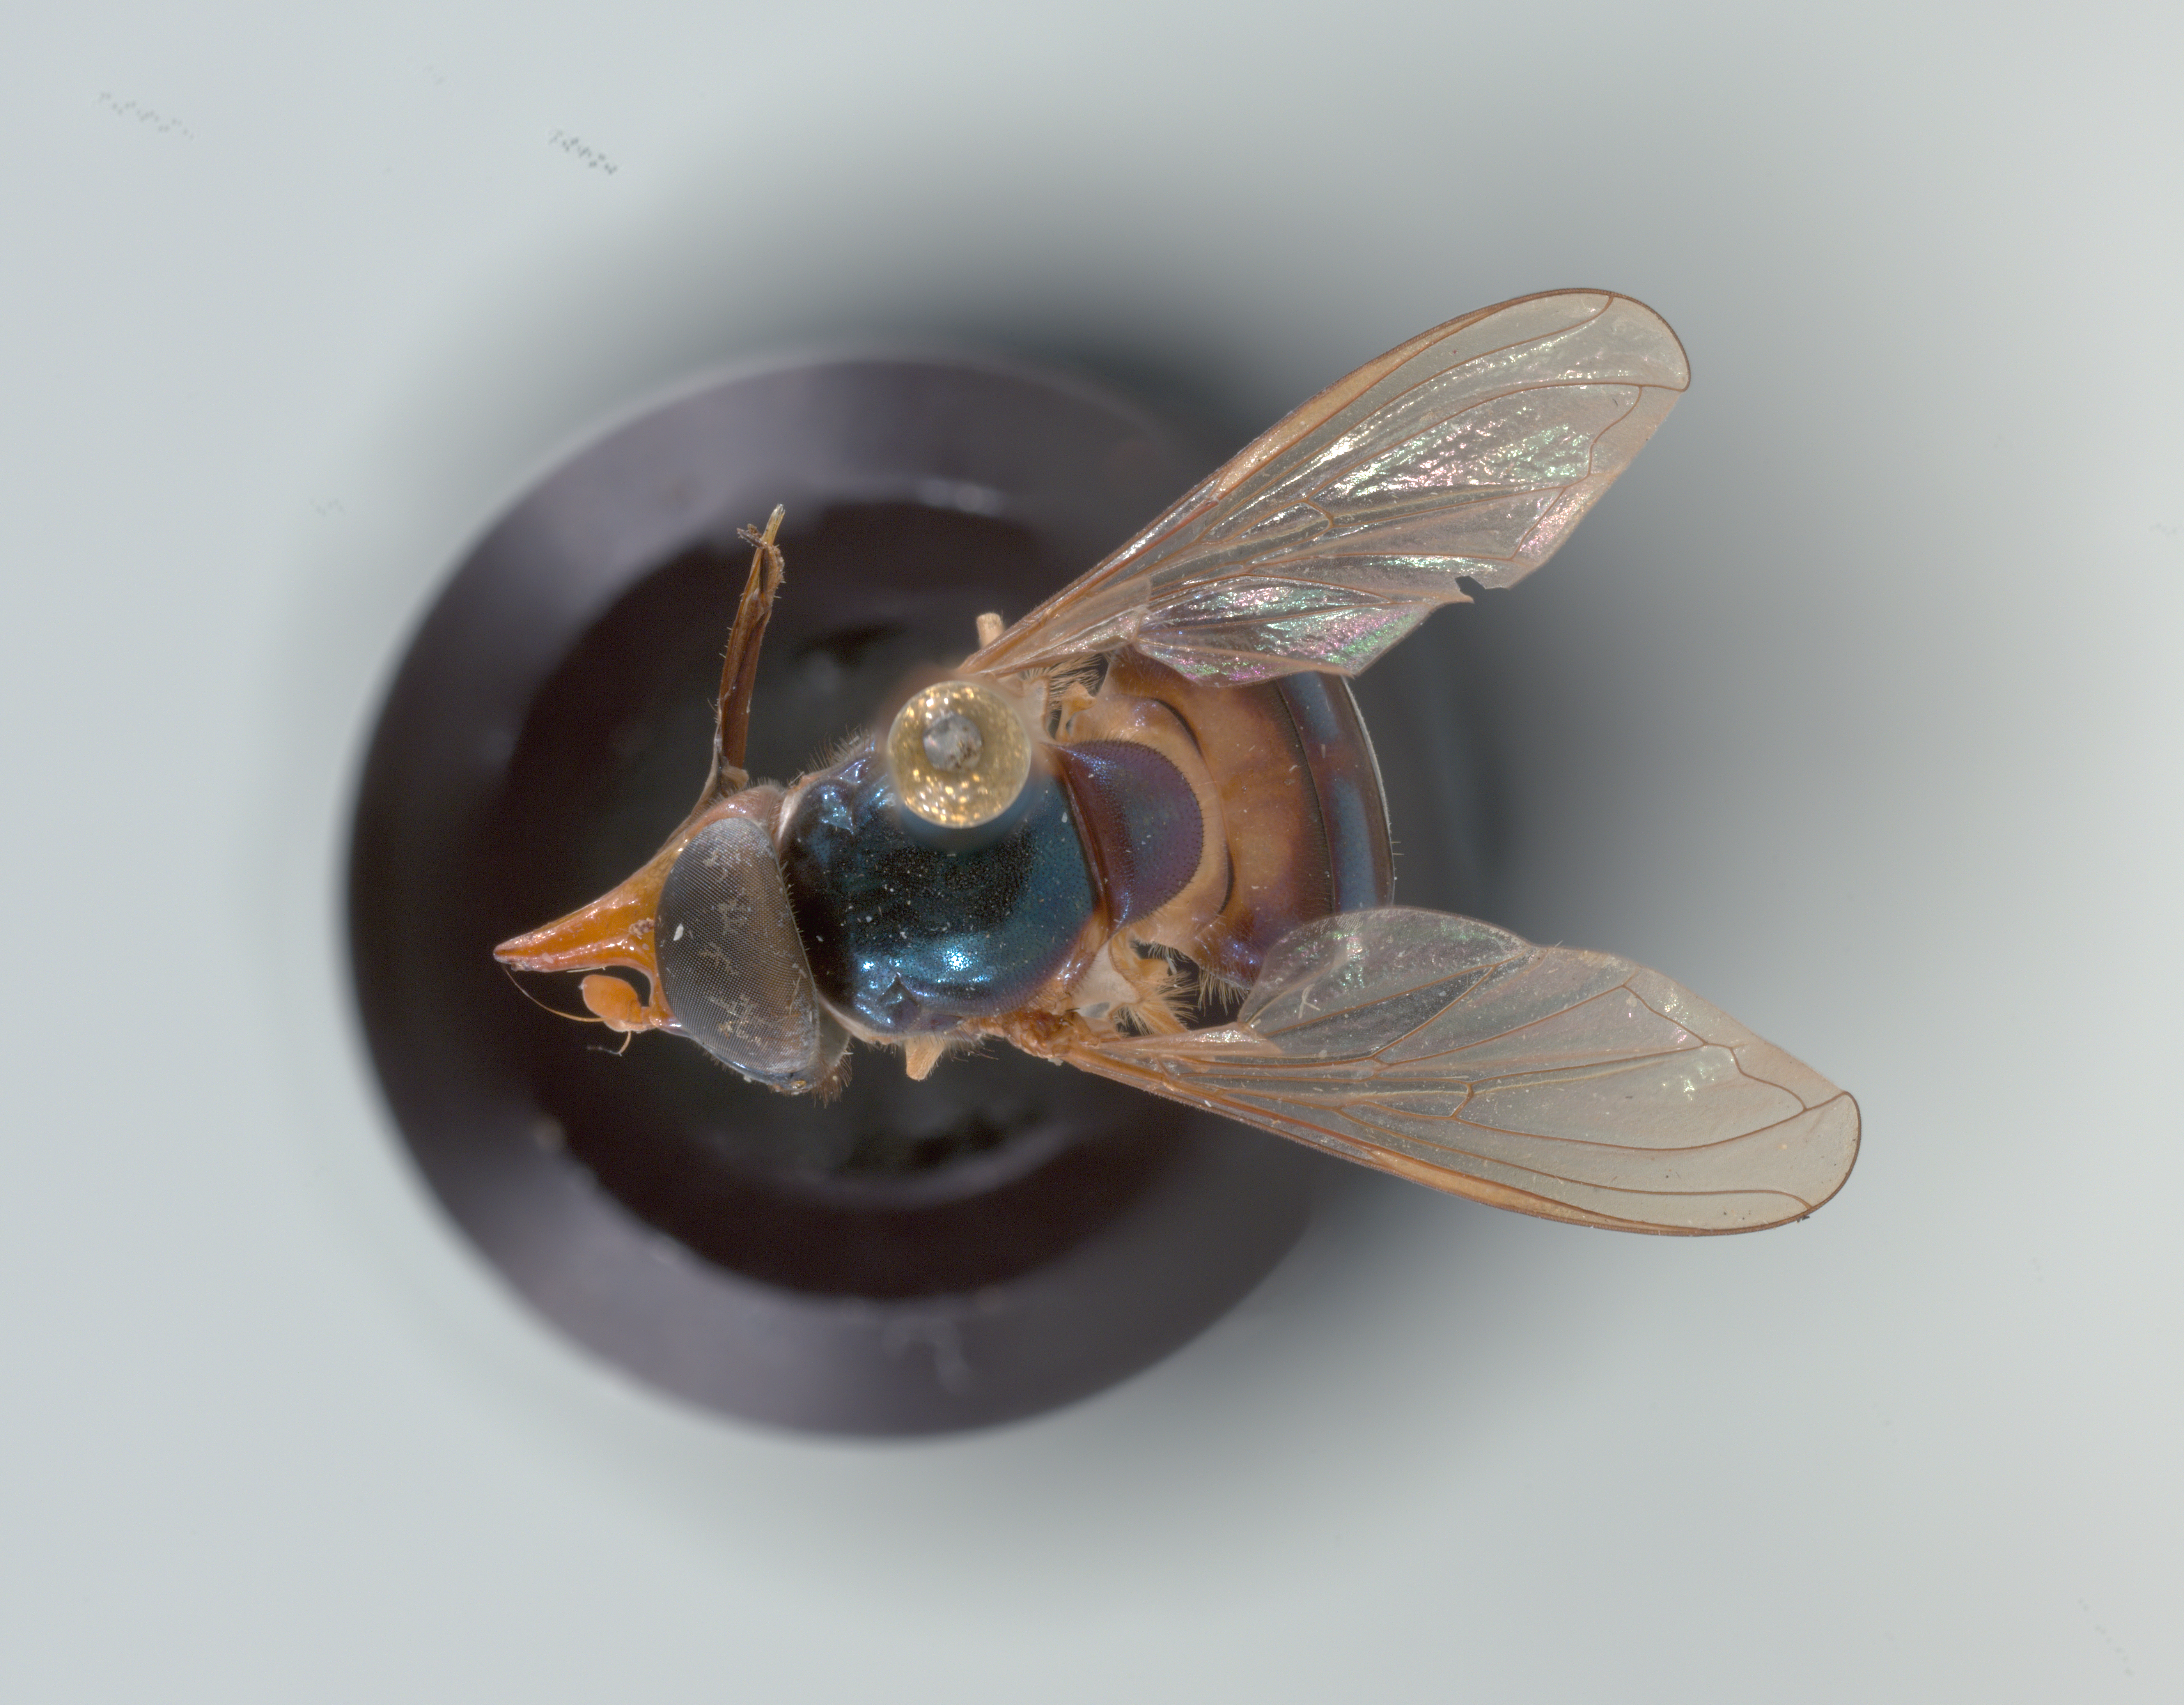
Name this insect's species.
Rhingia caerulescens
